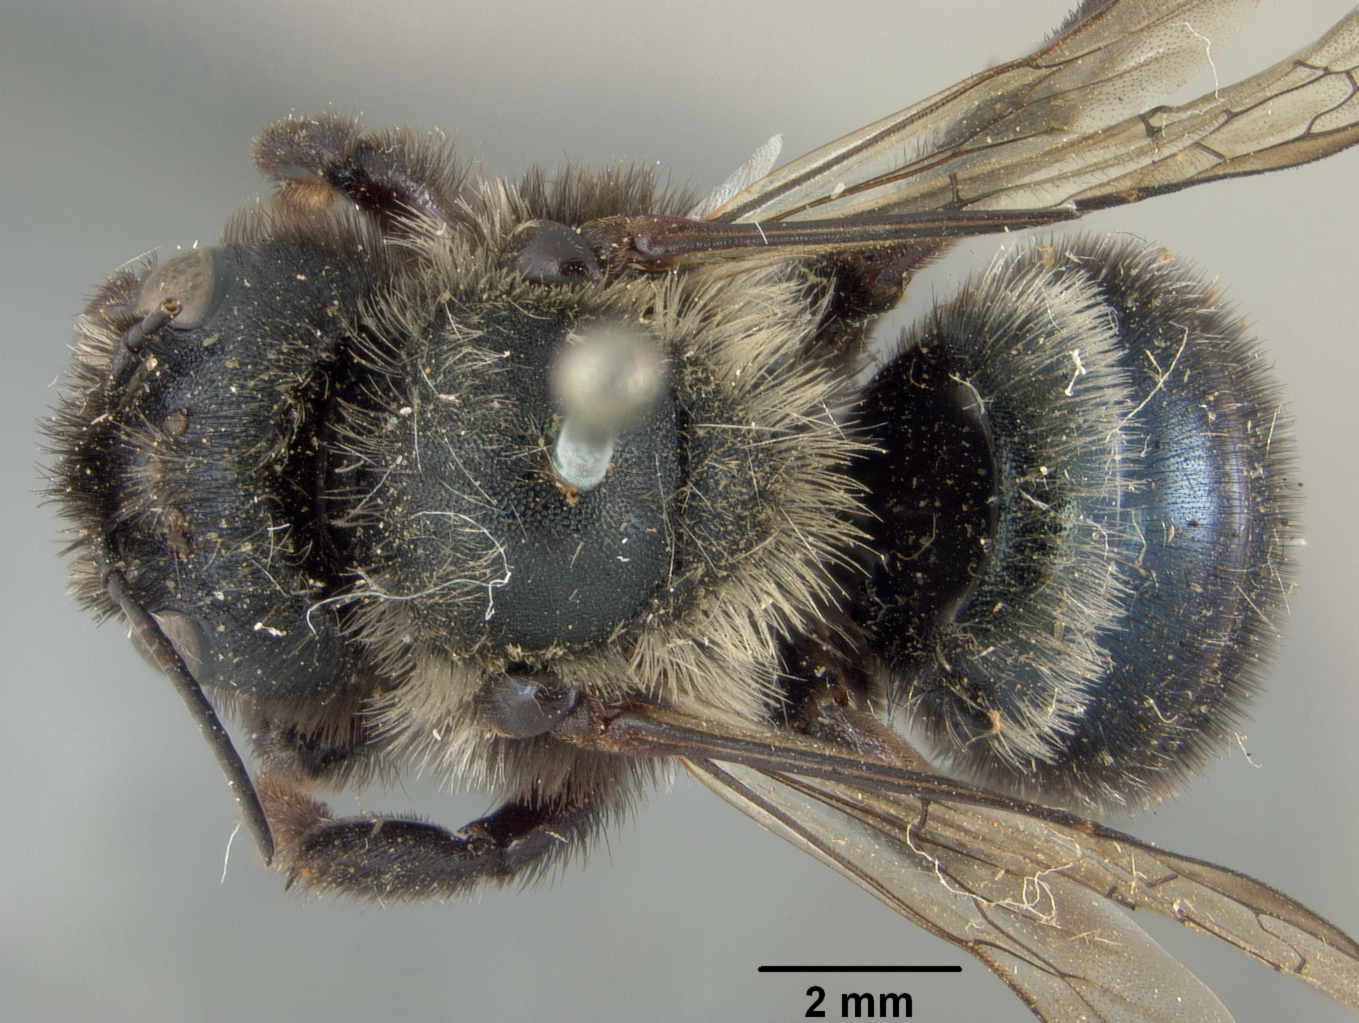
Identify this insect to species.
Osmia pascoensis
